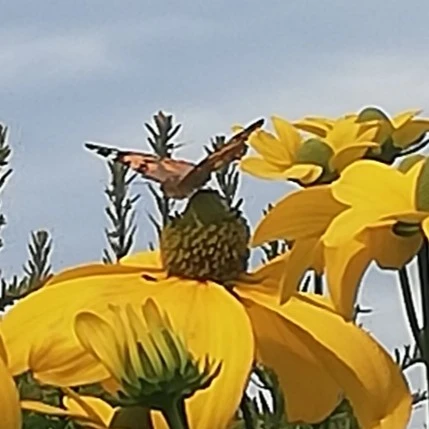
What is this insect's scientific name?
Vanessa cardui
